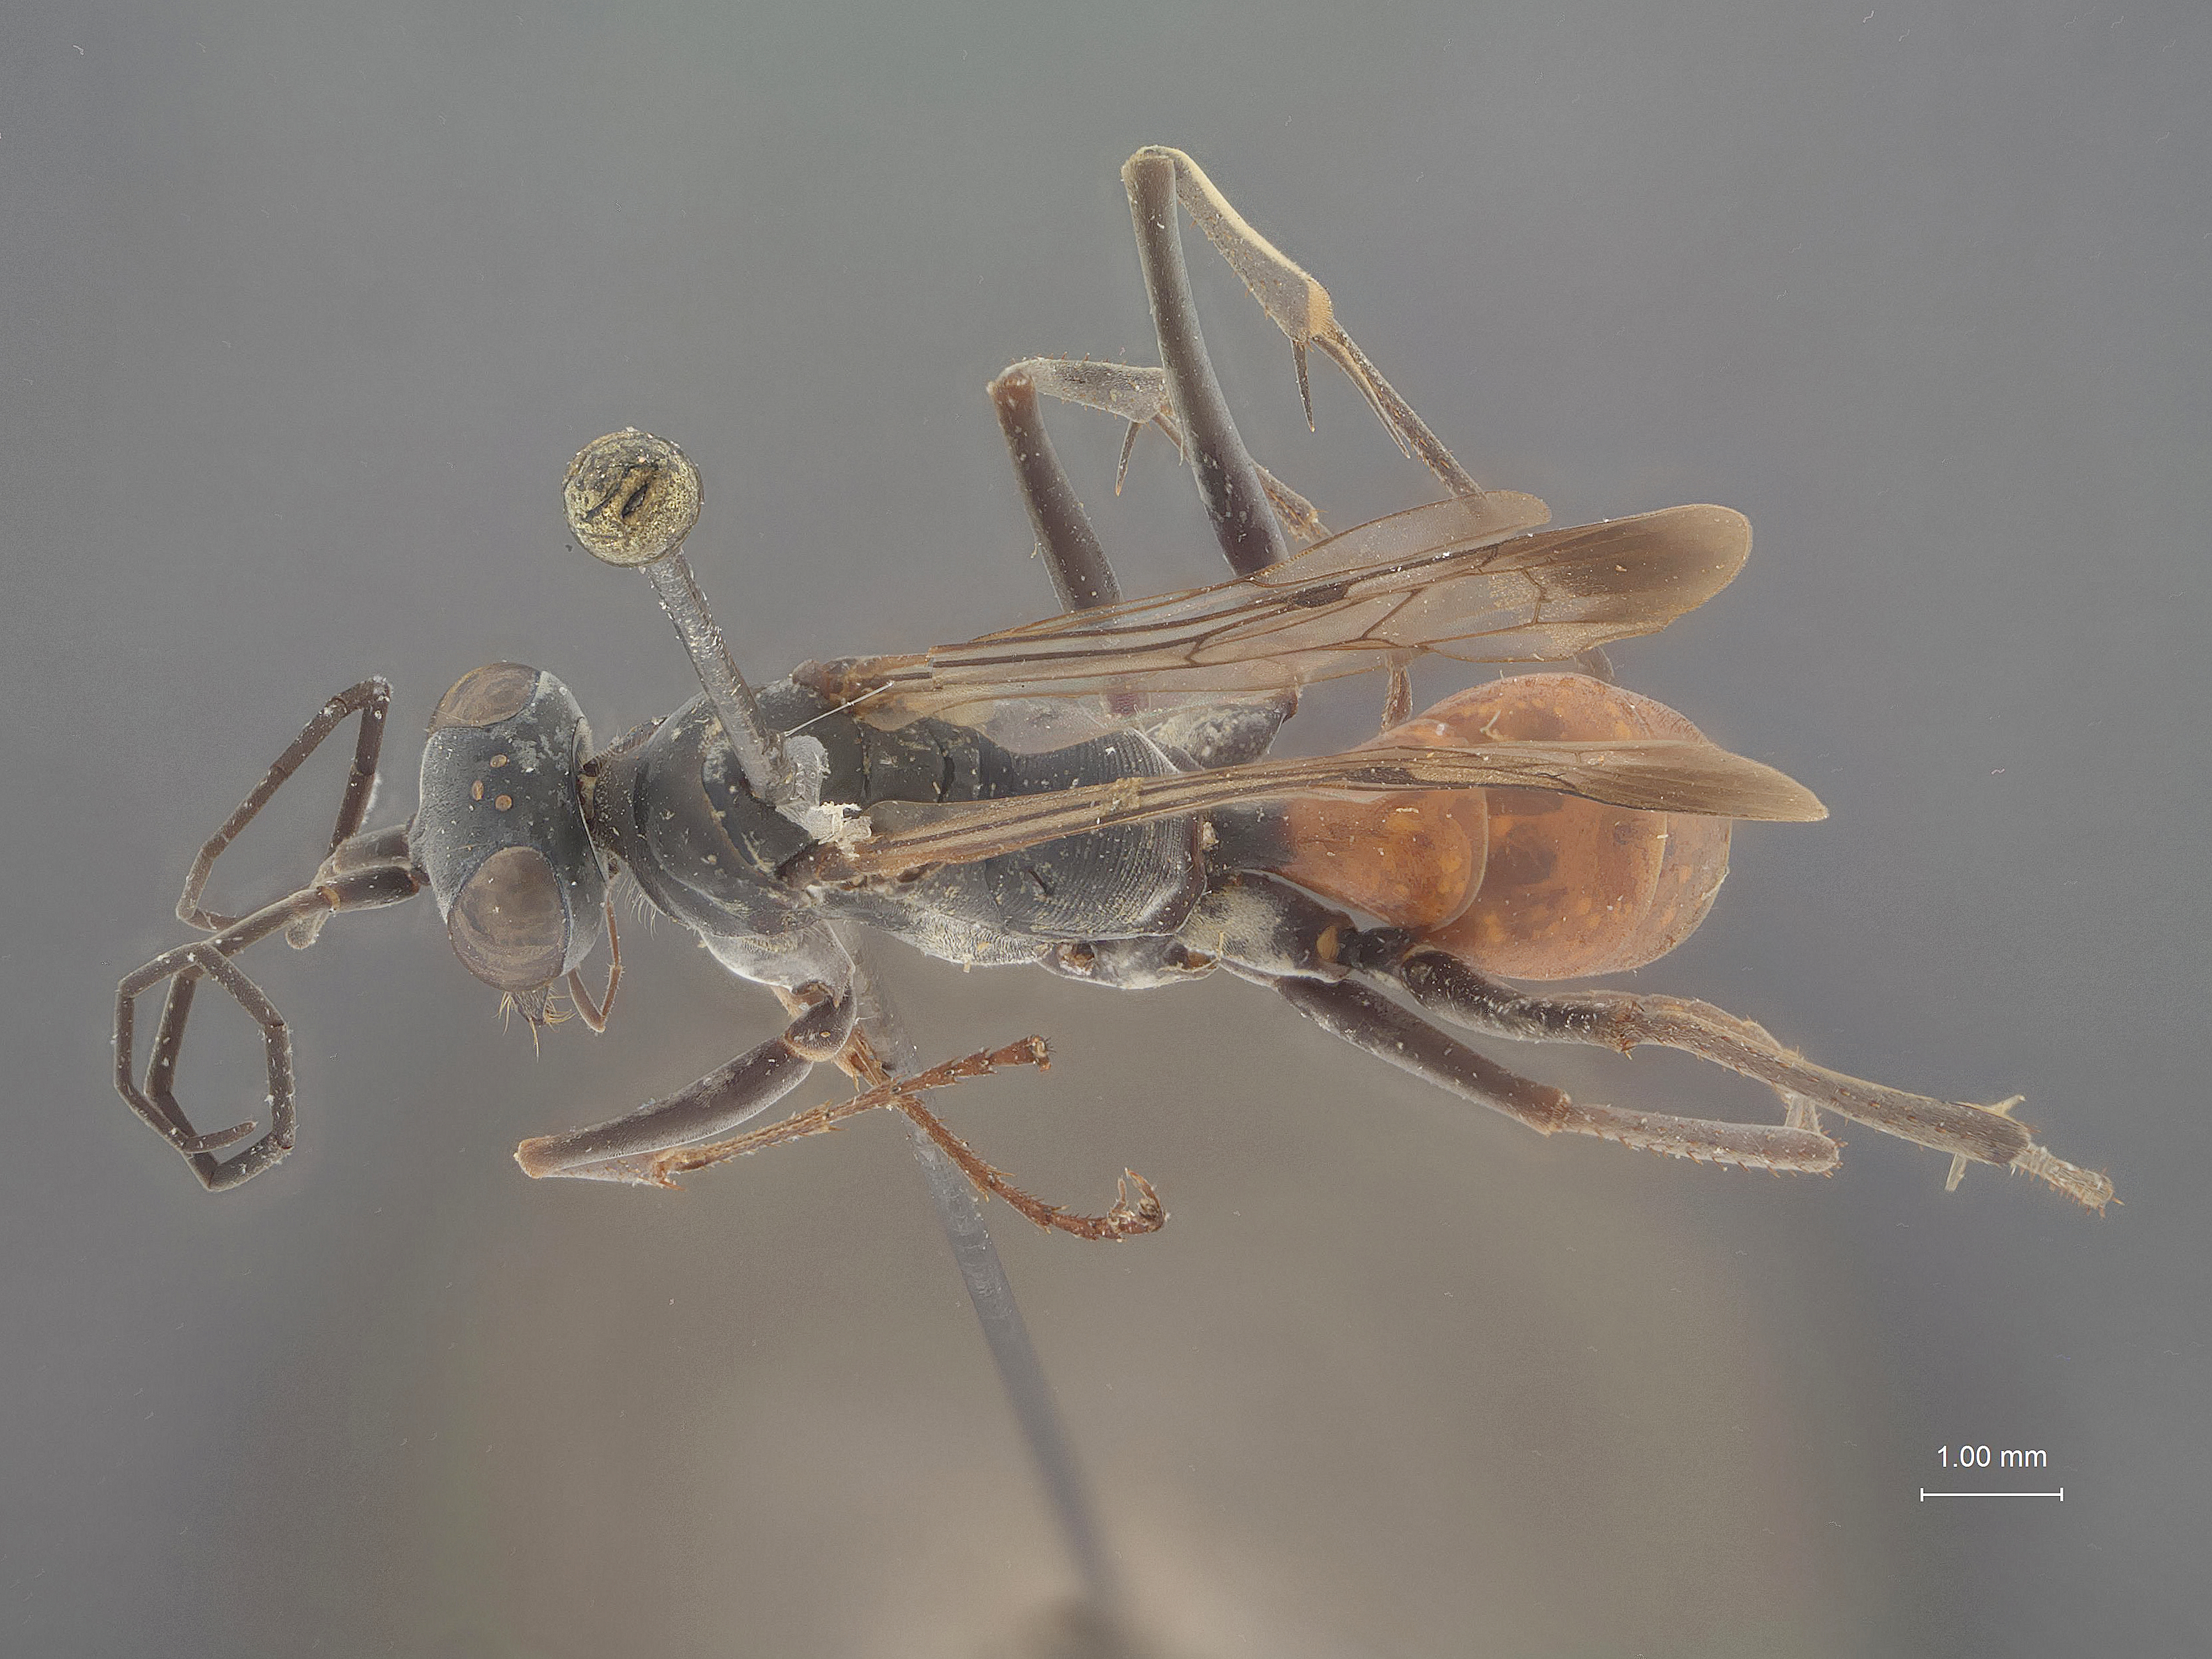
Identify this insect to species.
Phanagenia rufiventris
